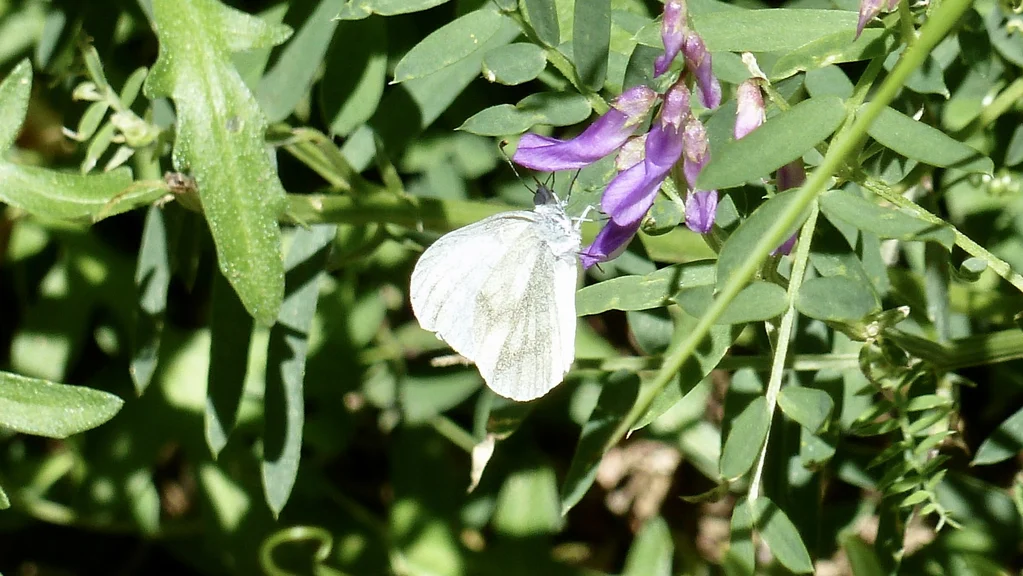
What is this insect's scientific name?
Leptidea sinapis/juvernica
